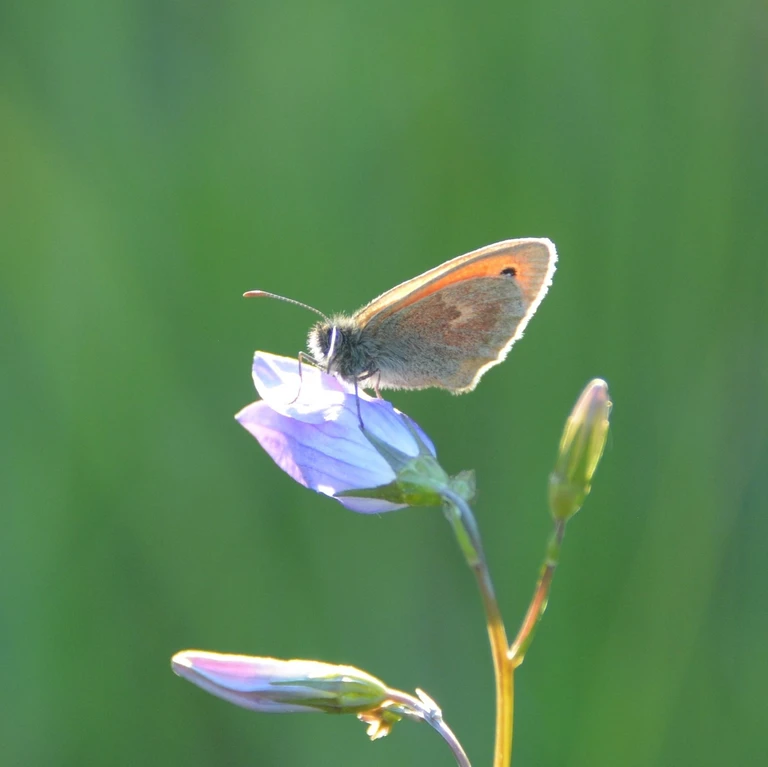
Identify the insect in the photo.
Coenonympha pamphilus
